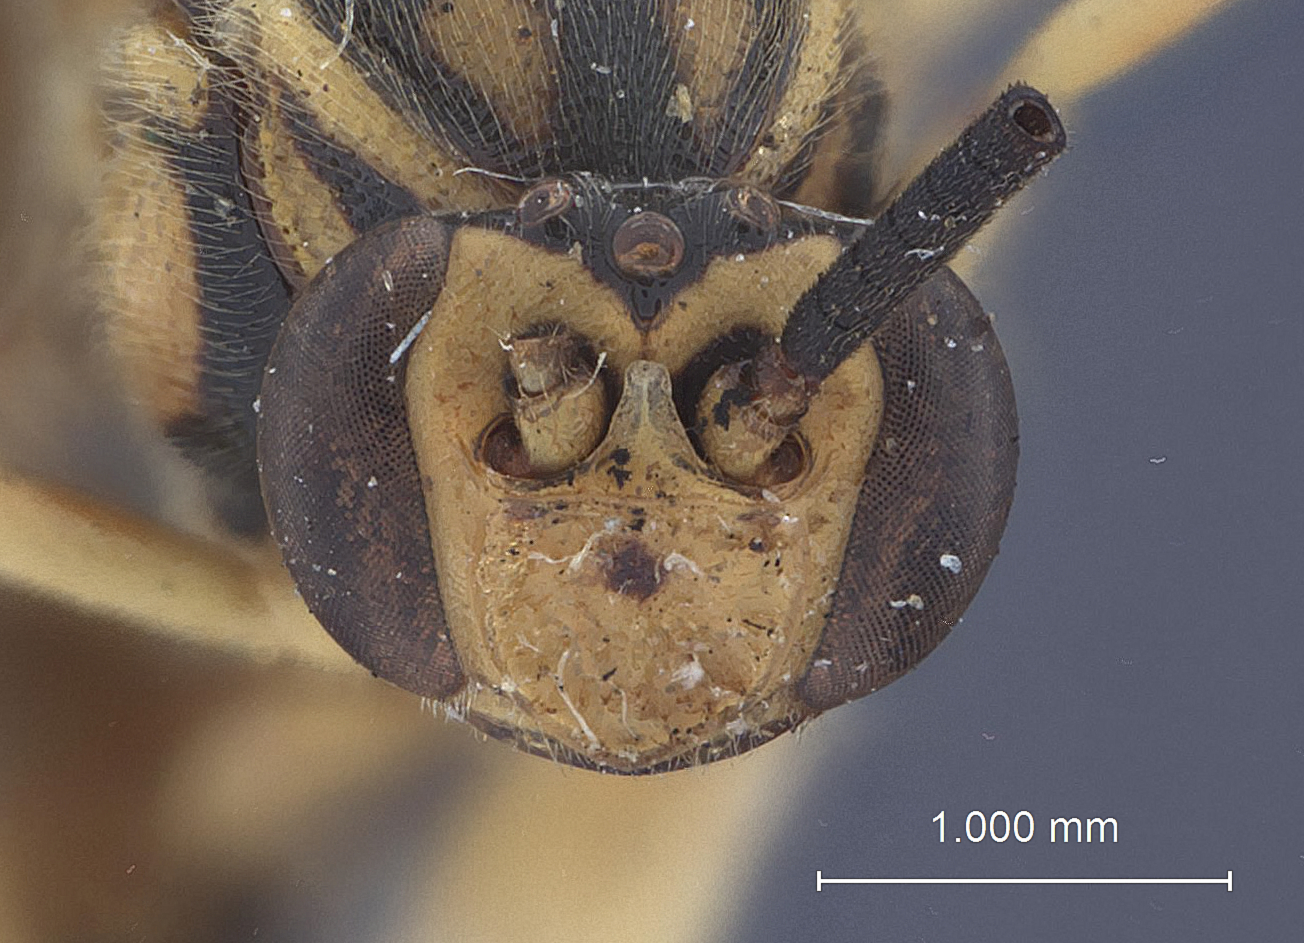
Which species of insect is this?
Metopius notatus
